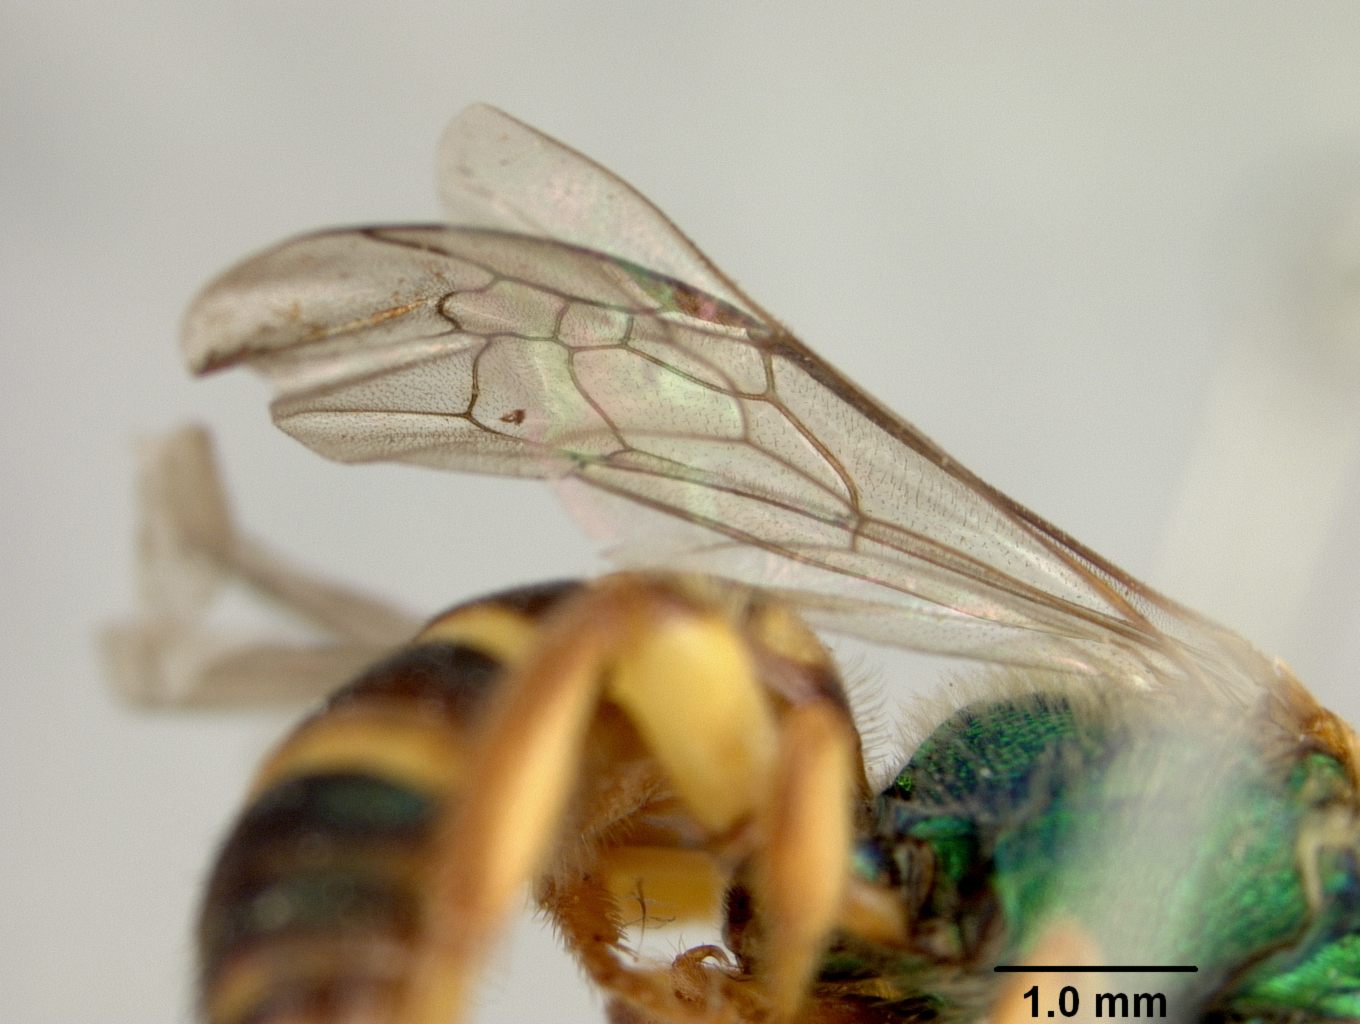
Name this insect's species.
Agapostemon radiatus
